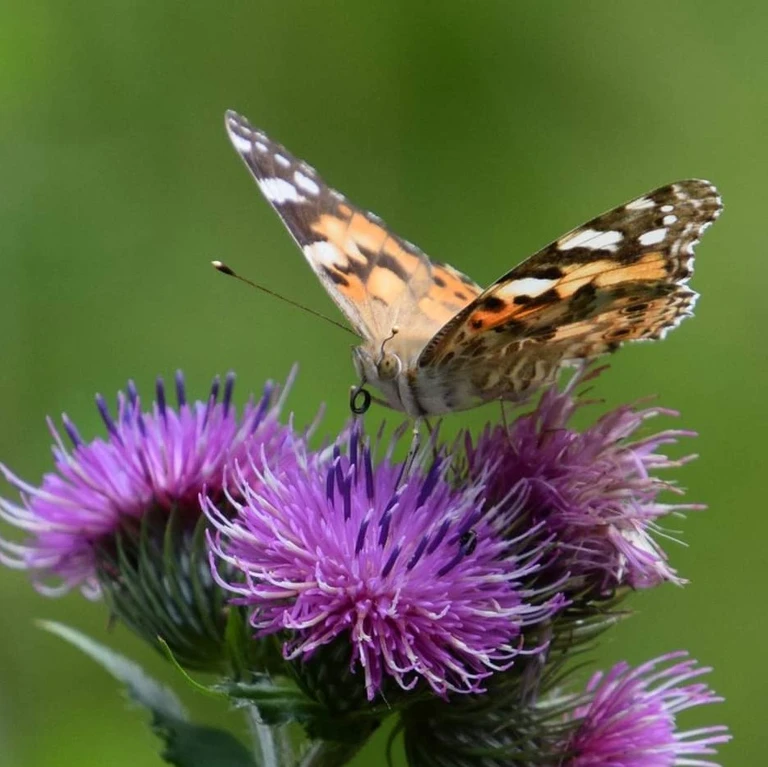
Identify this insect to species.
Vanessa cardui
